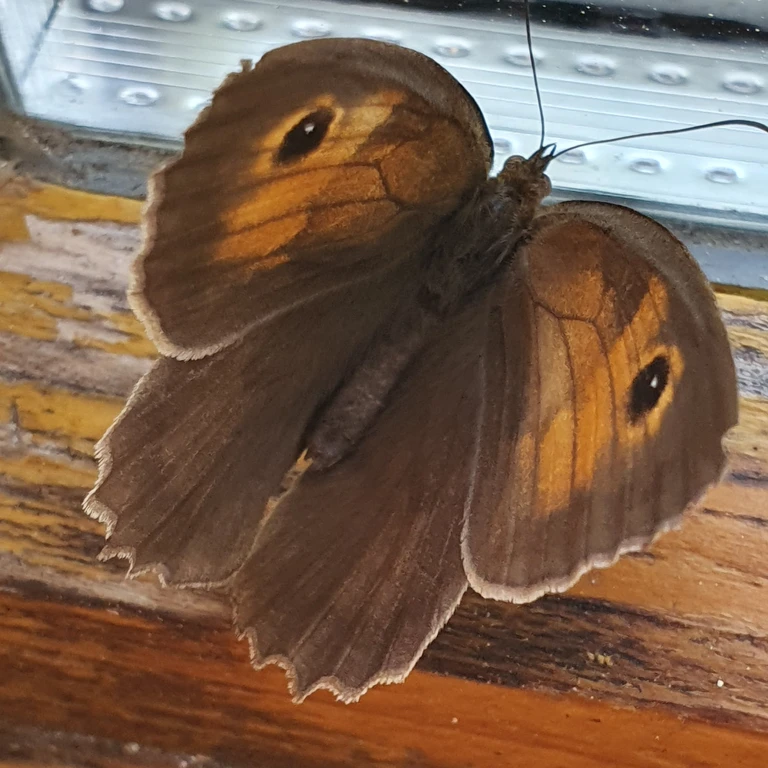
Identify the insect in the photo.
Maniola jurtina
